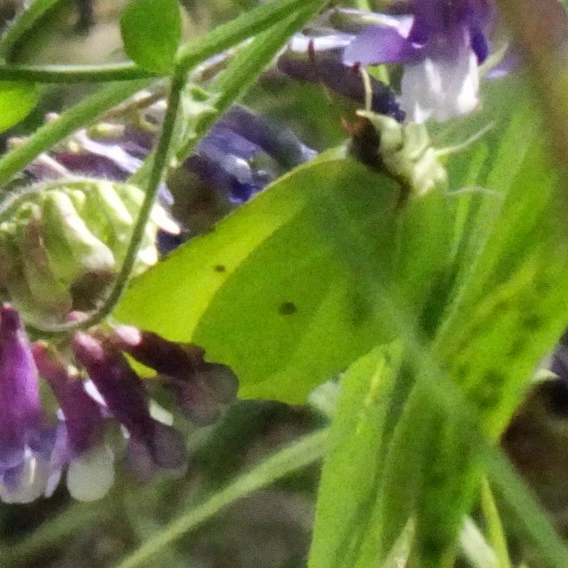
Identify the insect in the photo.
Gonepteryx rhamni
